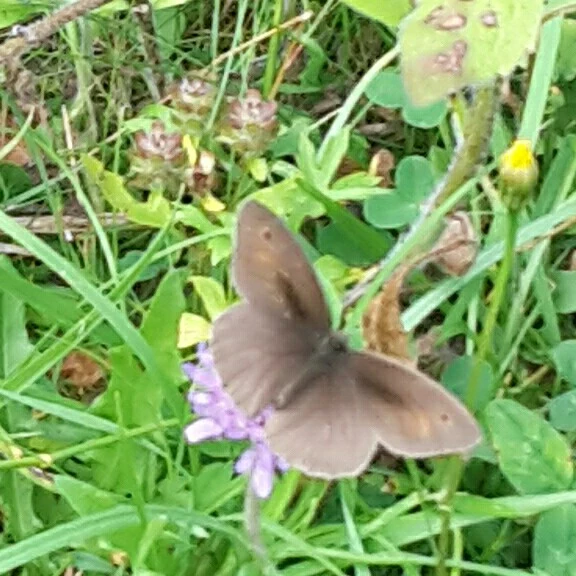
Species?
Maniola jurtina
